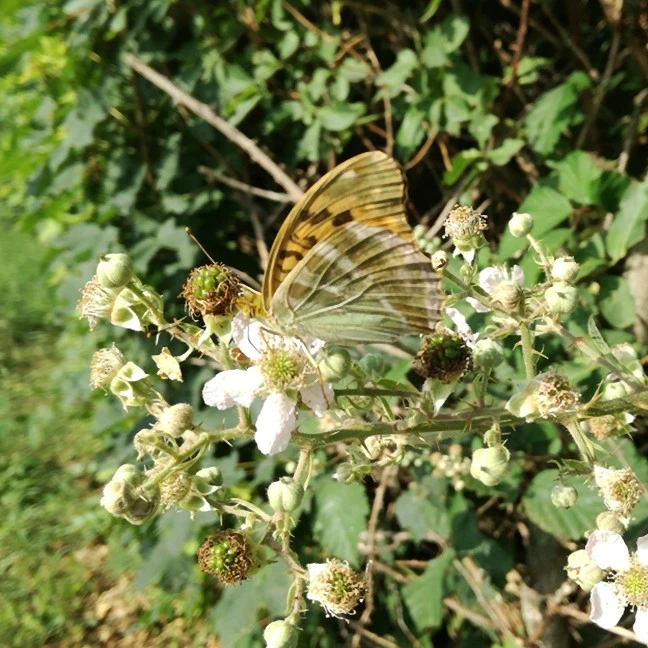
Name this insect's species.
Argynnis paphia
